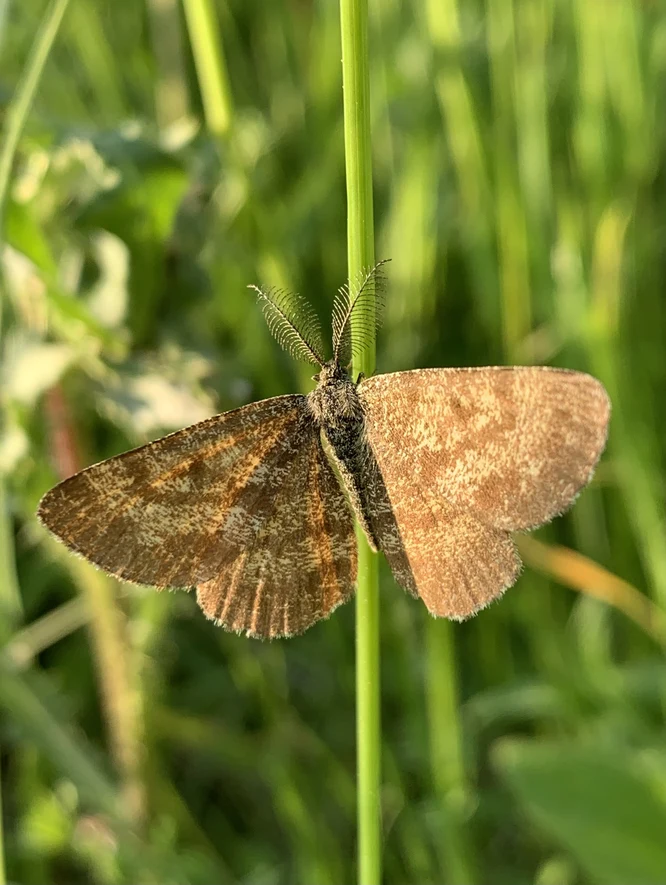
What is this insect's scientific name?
Ematurga atomaria
